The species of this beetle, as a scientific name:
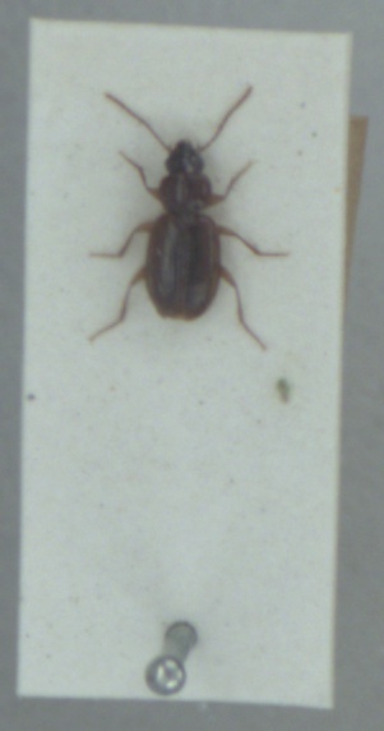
Trechus obtusus
